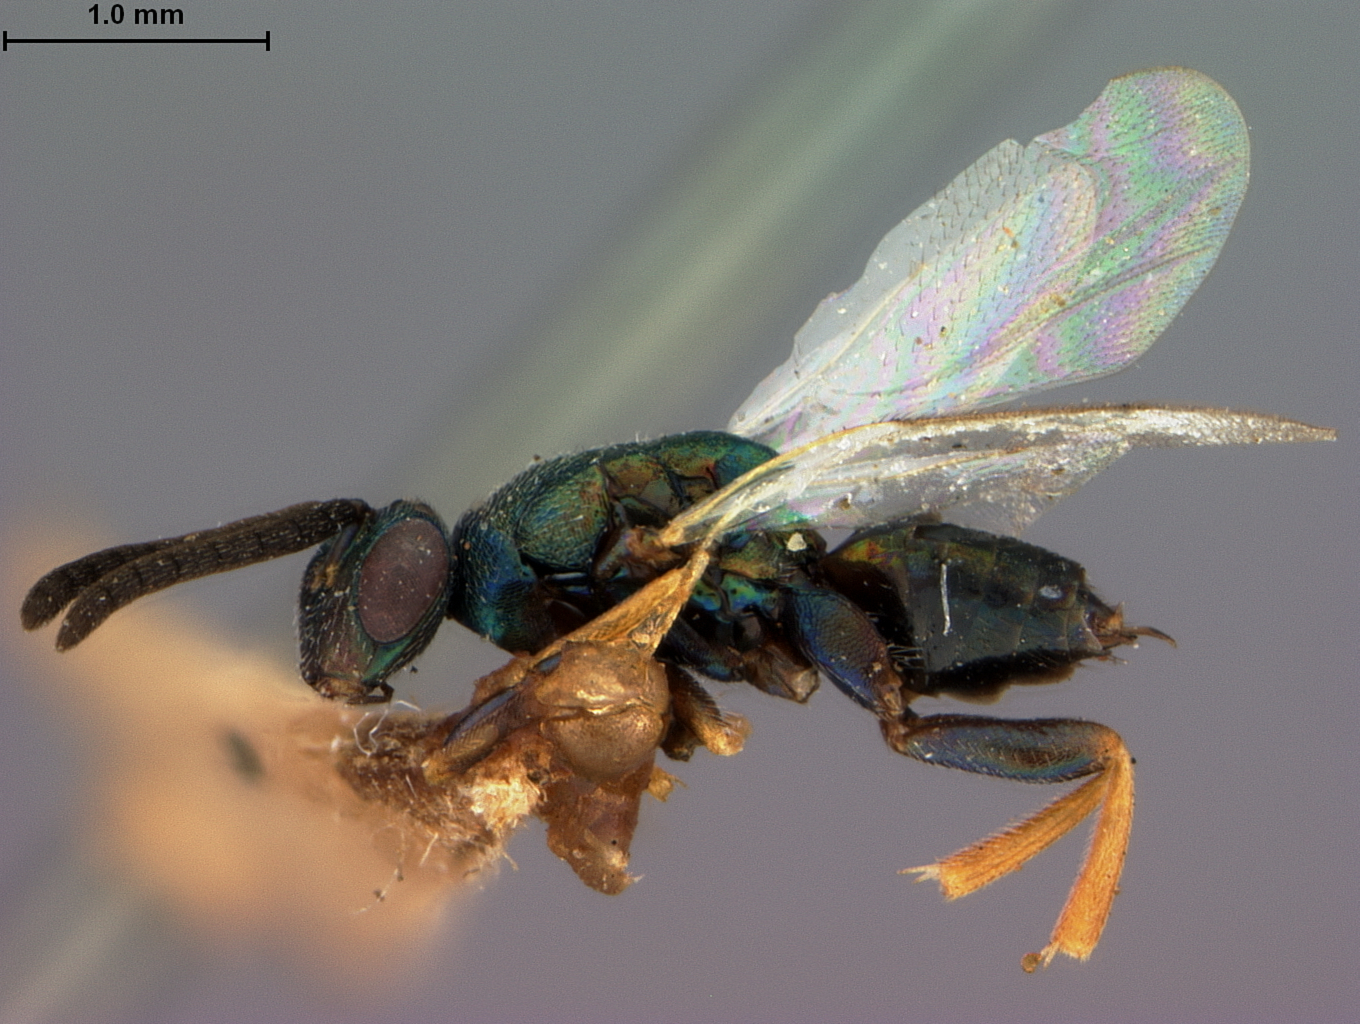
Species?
Syntomaspis brodiei
